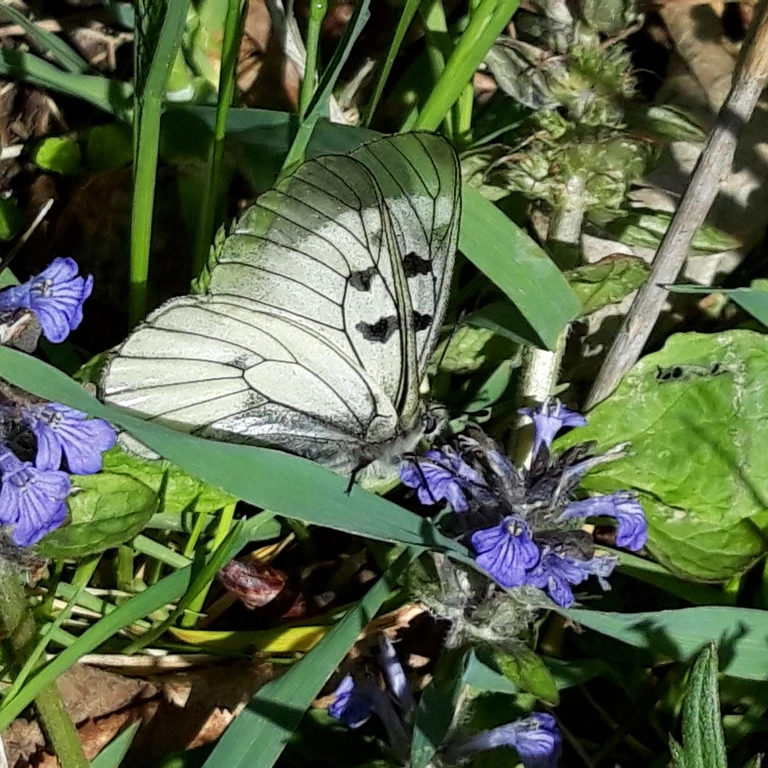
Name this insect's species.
Parnassius mnemosyne
